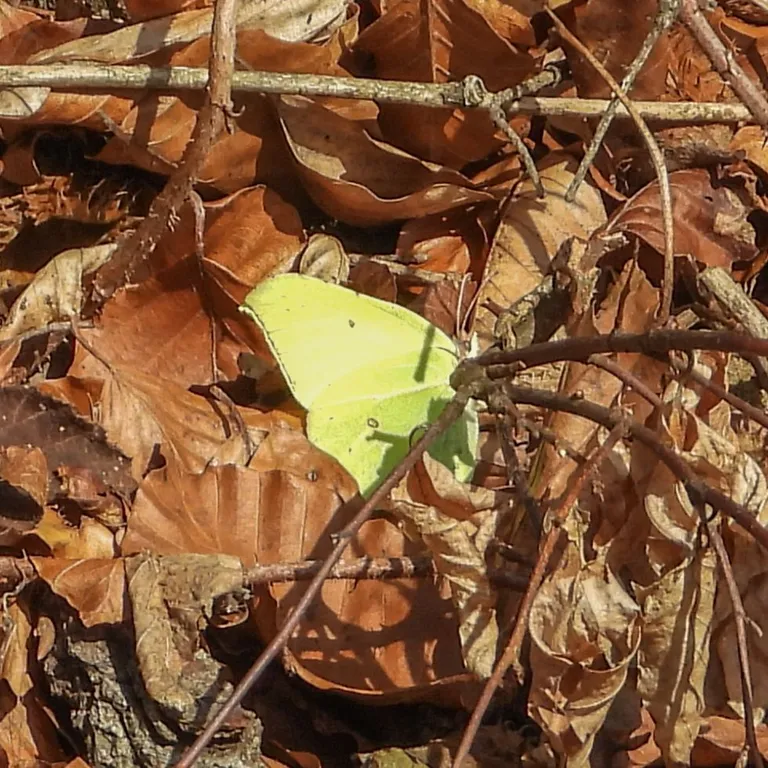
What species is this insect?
Gonepteryx rhamni
